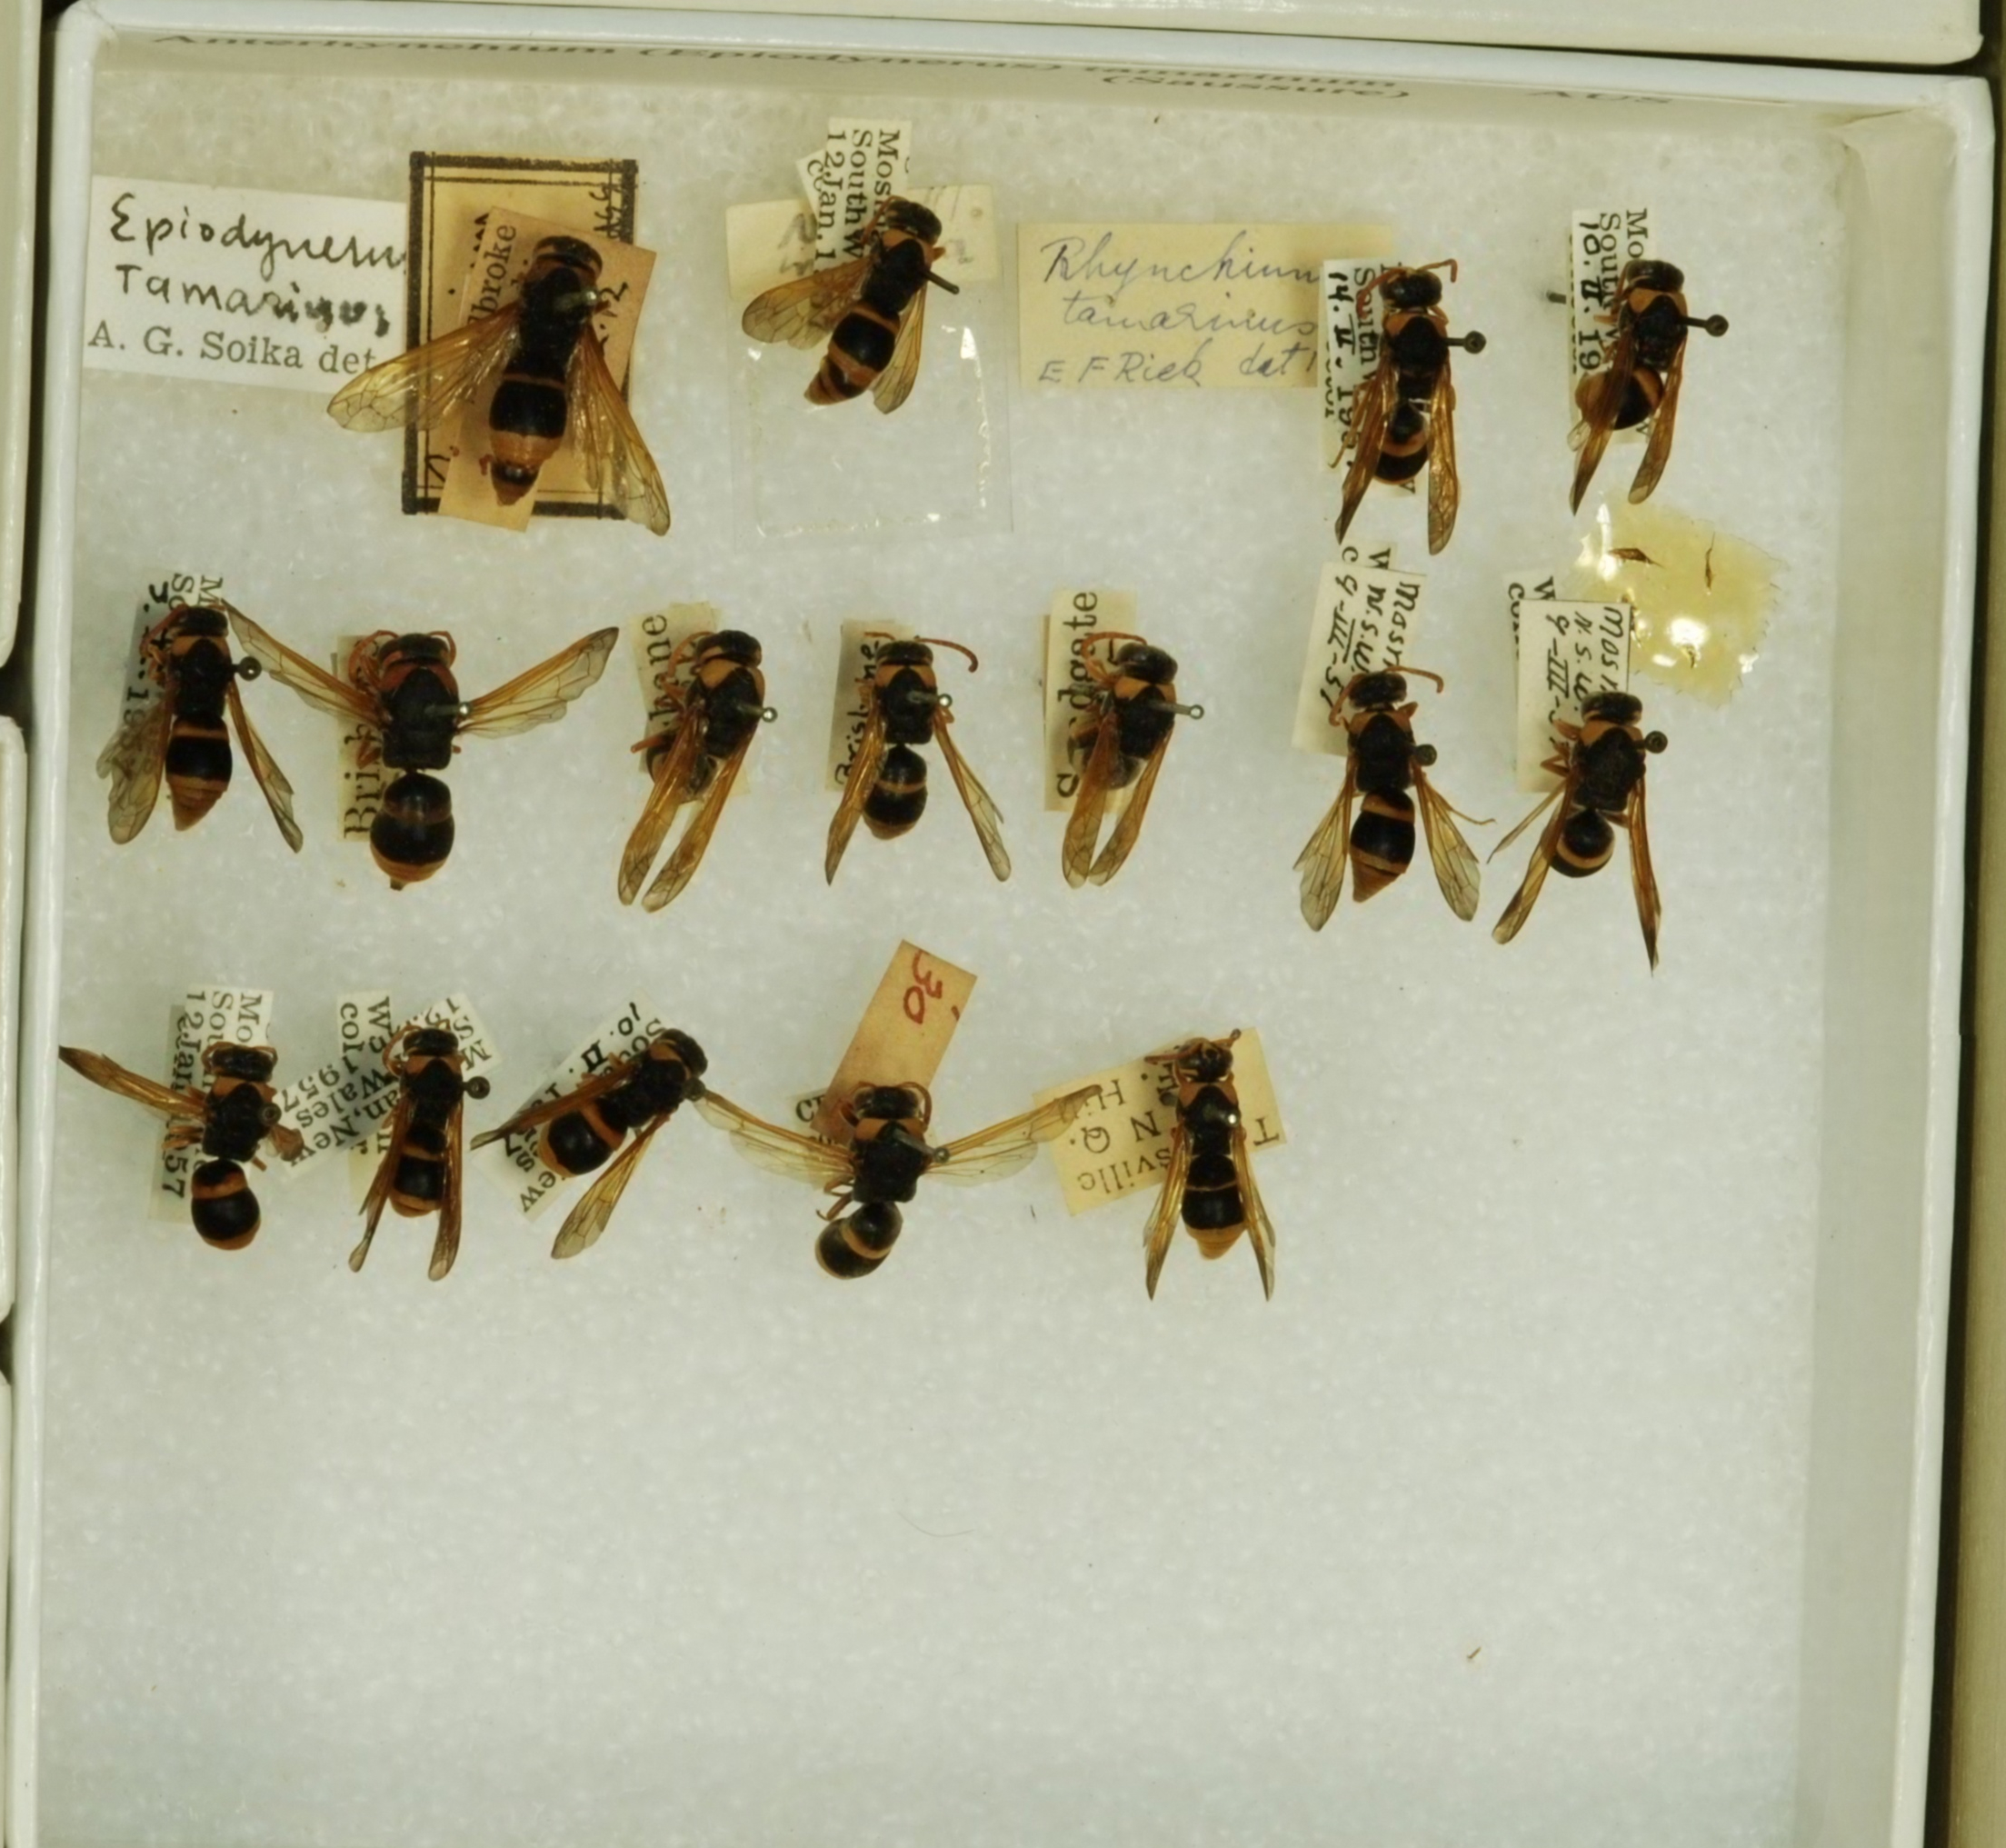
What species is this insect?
Anterhynchium tamarinum
